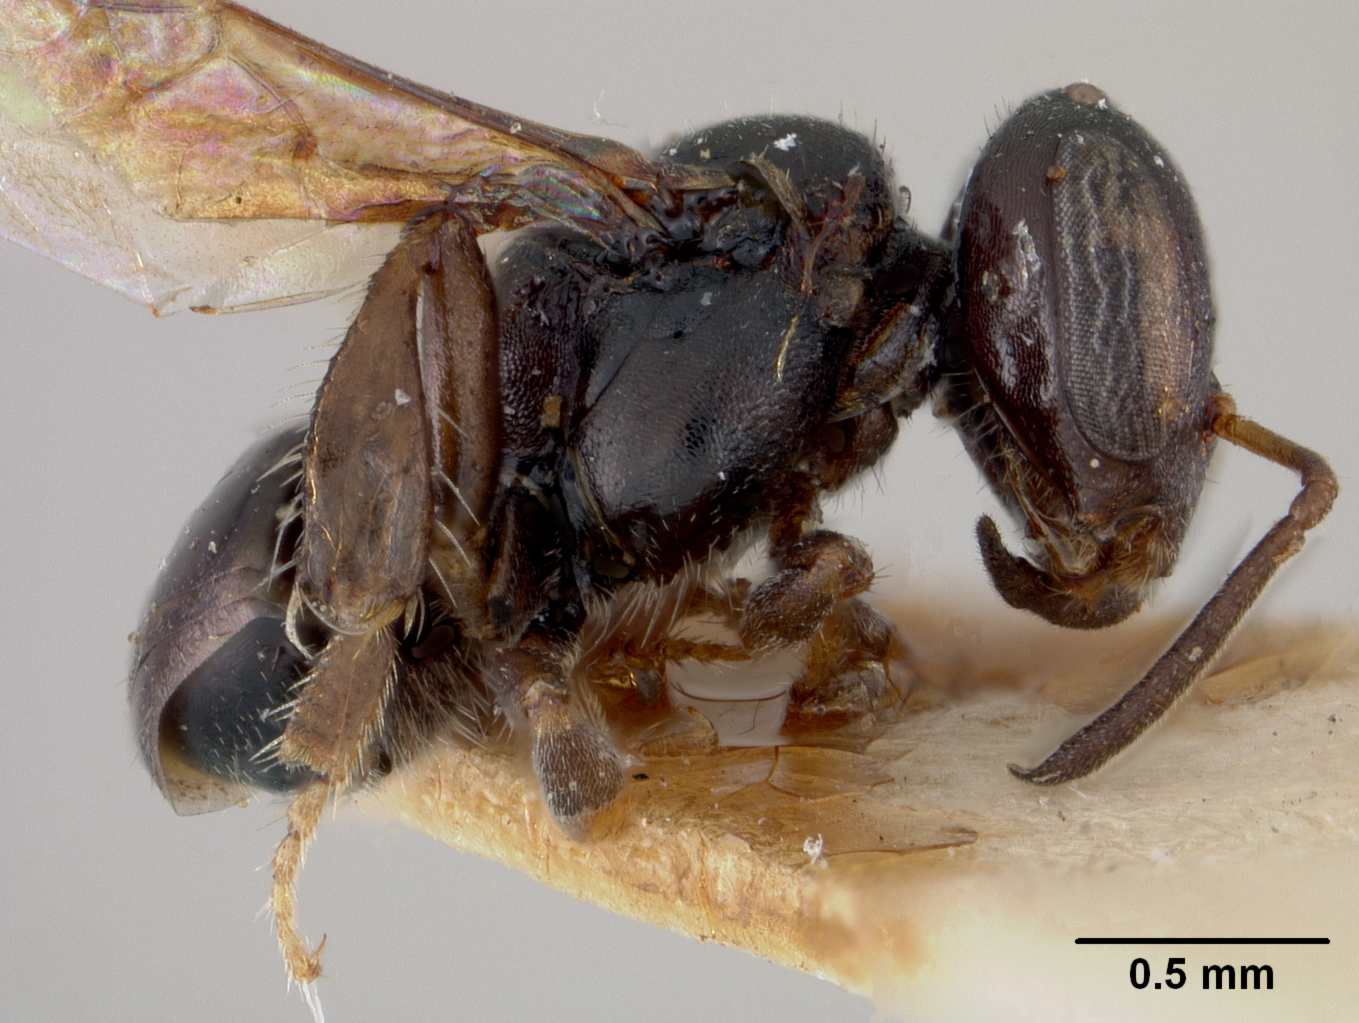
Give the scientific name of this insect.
Trigona townsendi
